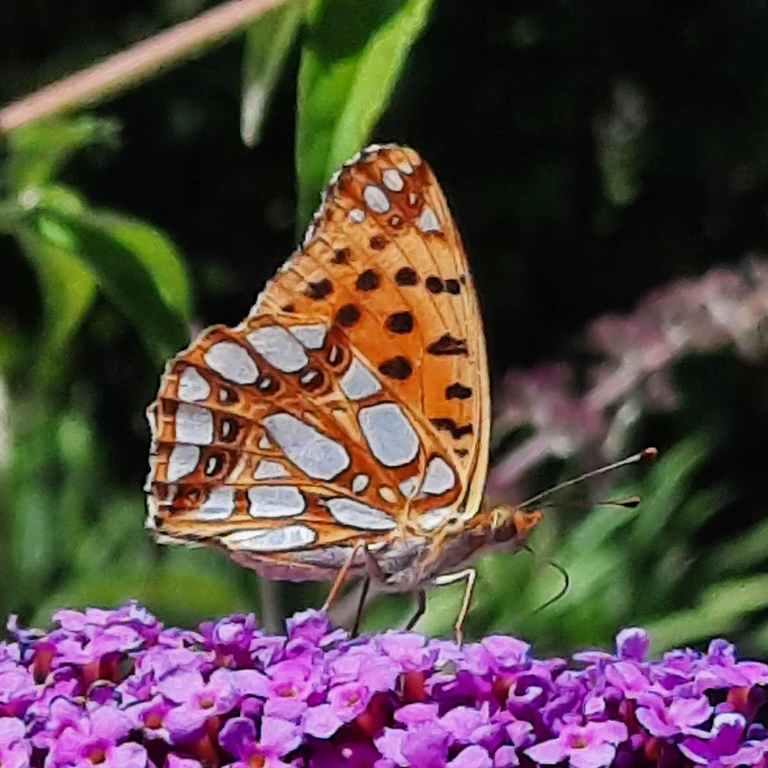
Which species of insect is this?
Issoria lathonia
